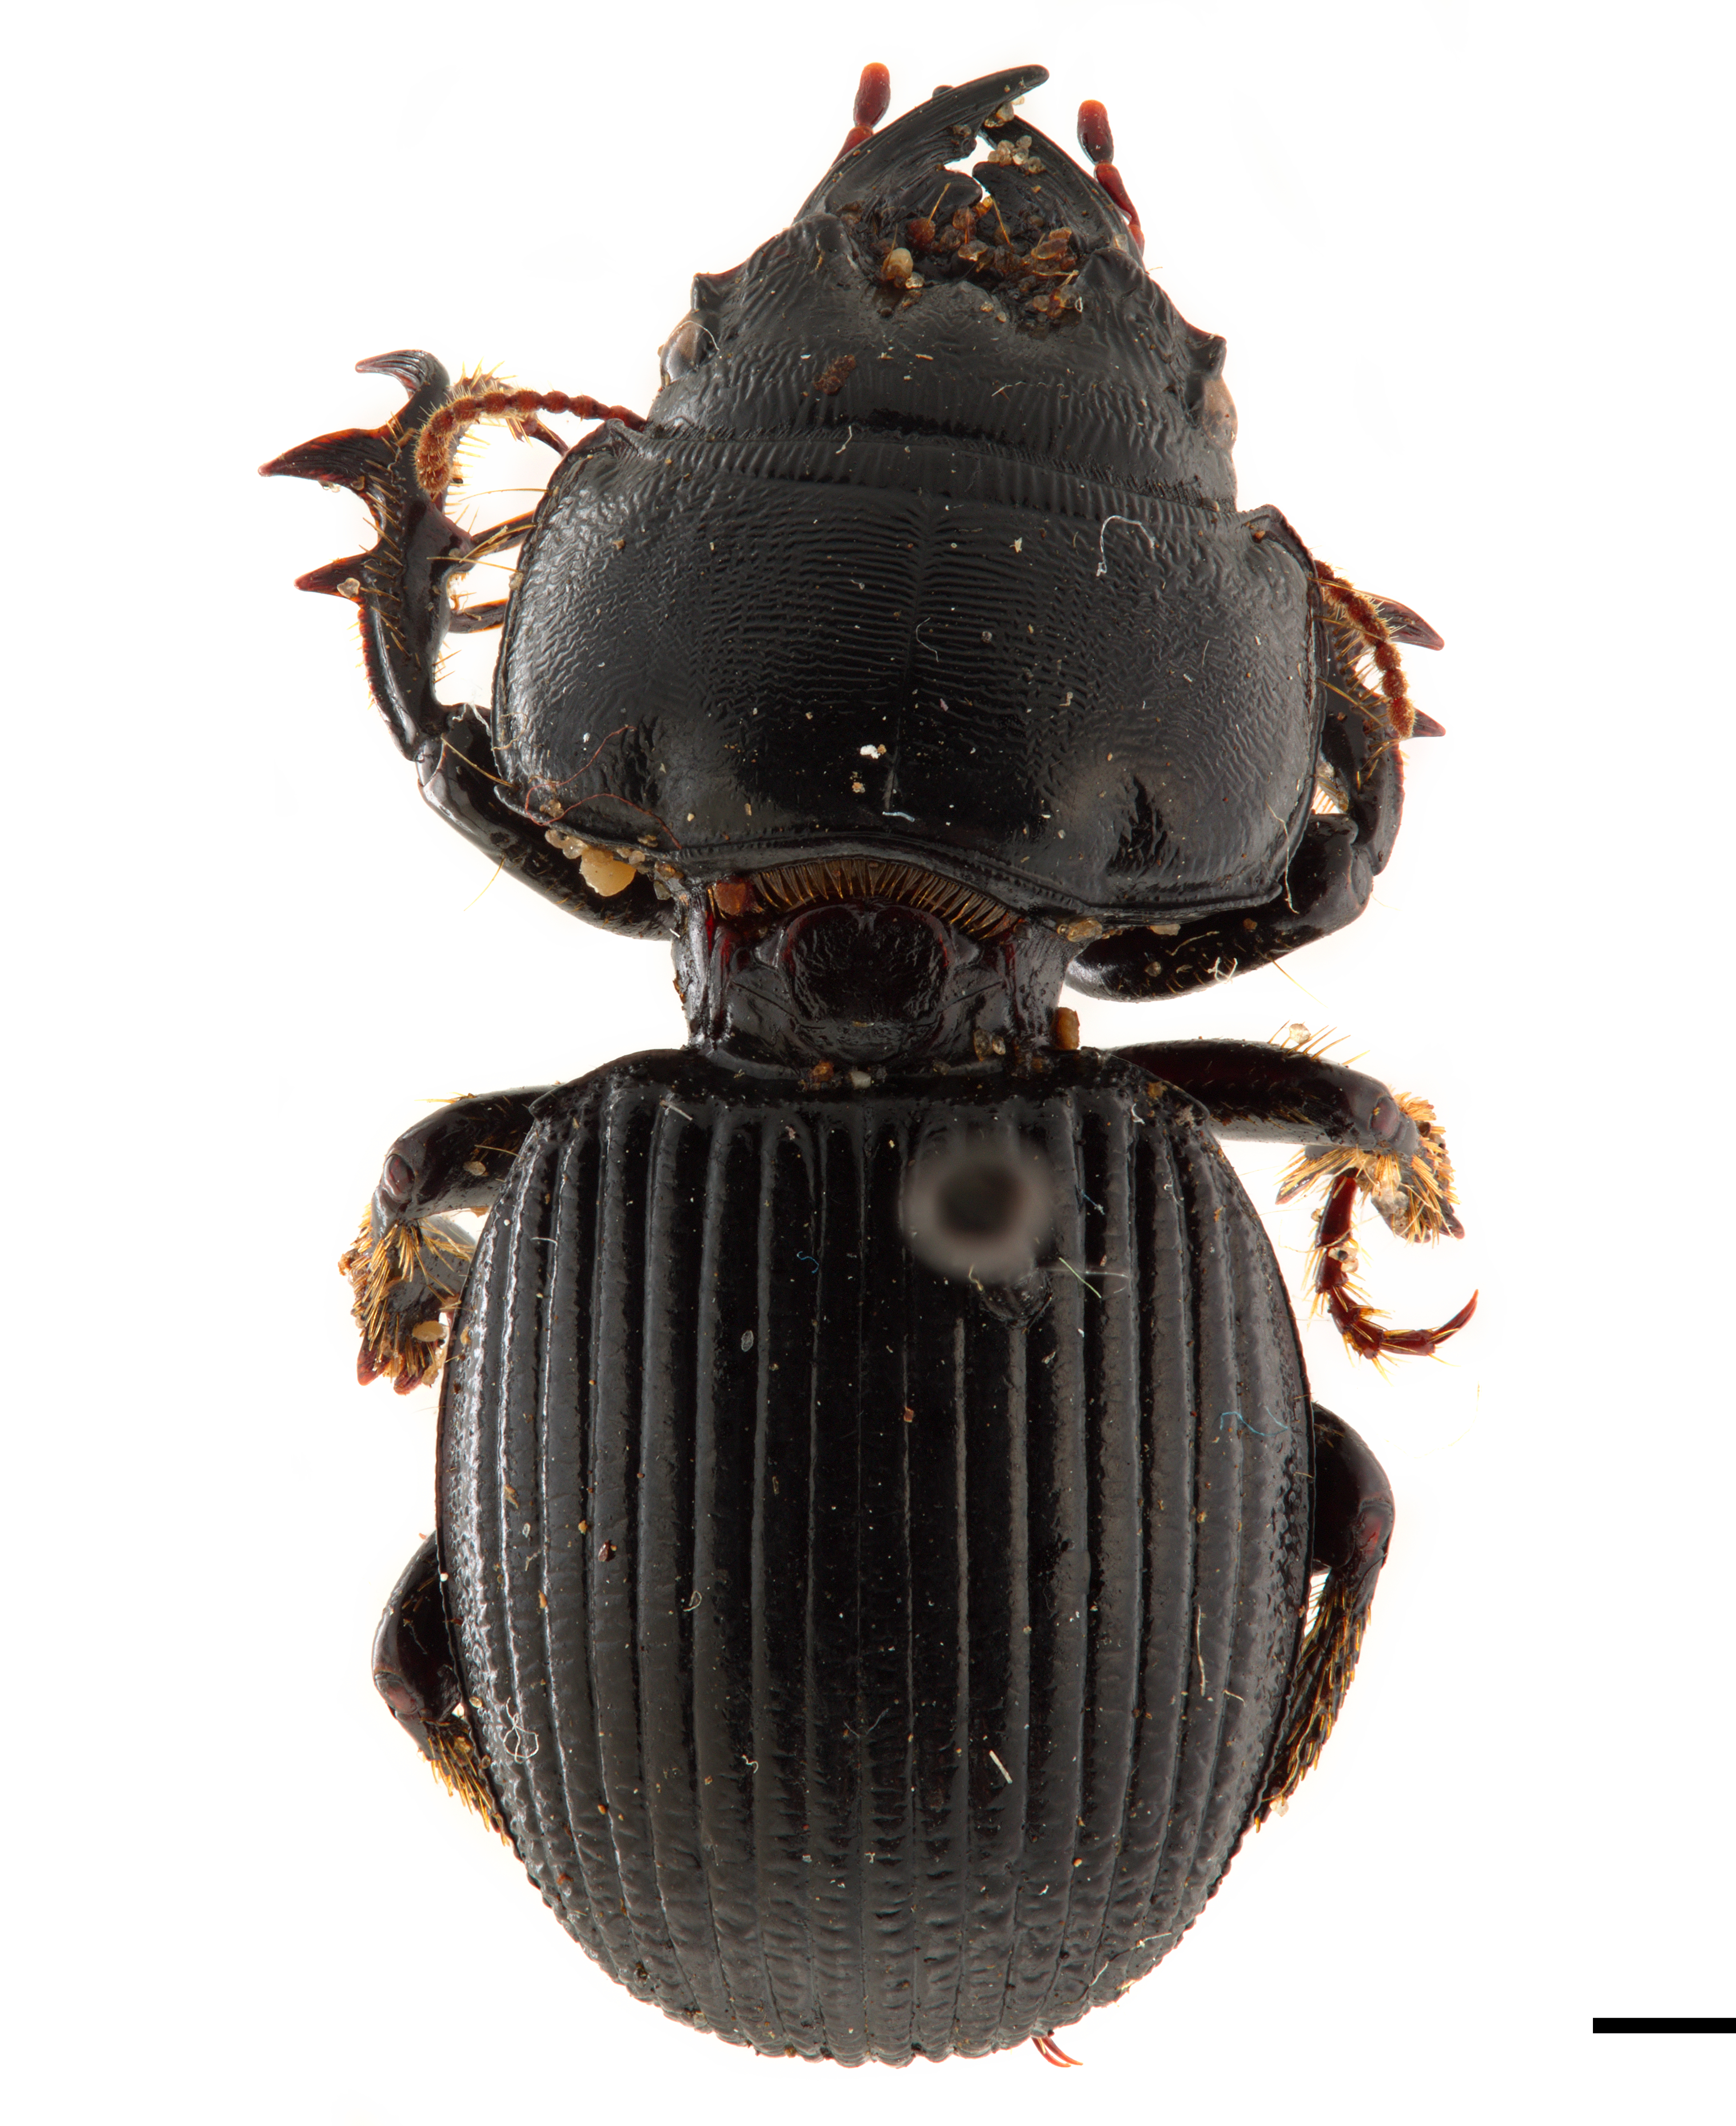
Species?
Acanthoscelis ruficornis
